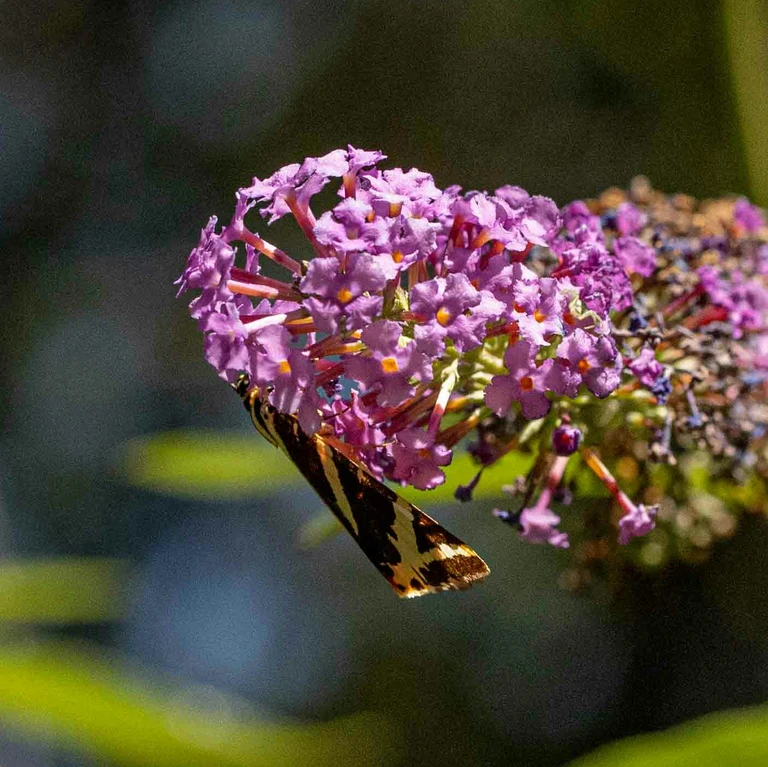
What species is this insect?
Euplagia quadripunctaria
